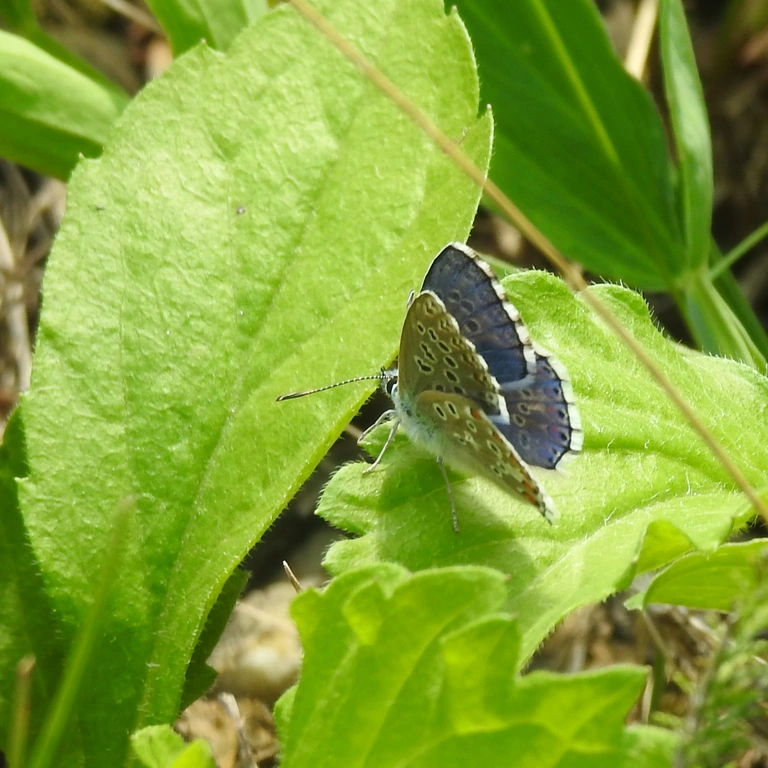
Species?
Lysandra bellargus
